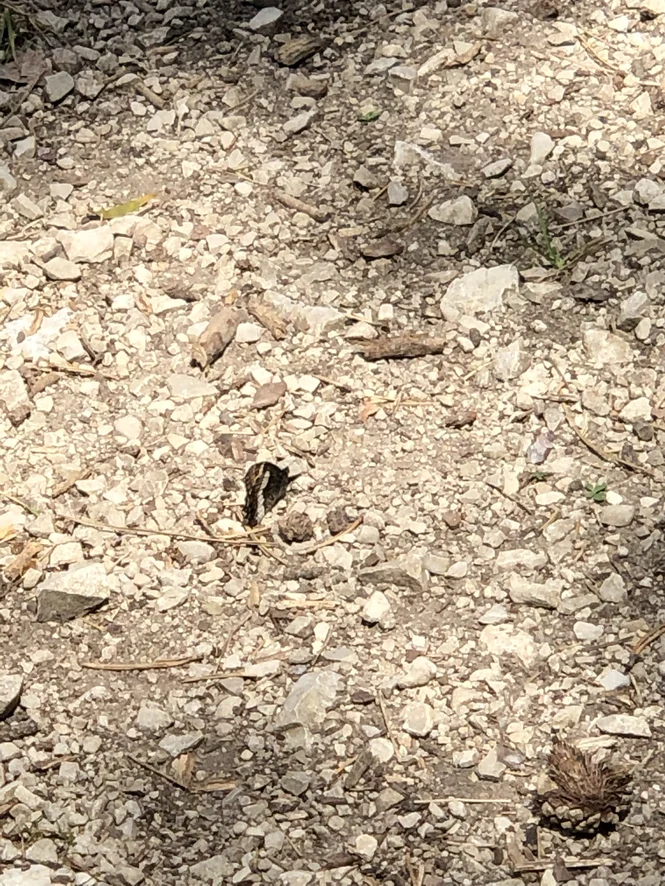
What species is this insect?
Hipparchia alcyone
